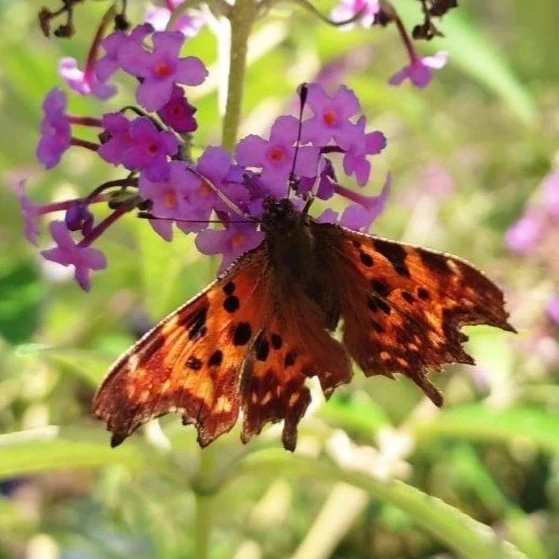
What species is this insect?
Polygonia c-album
